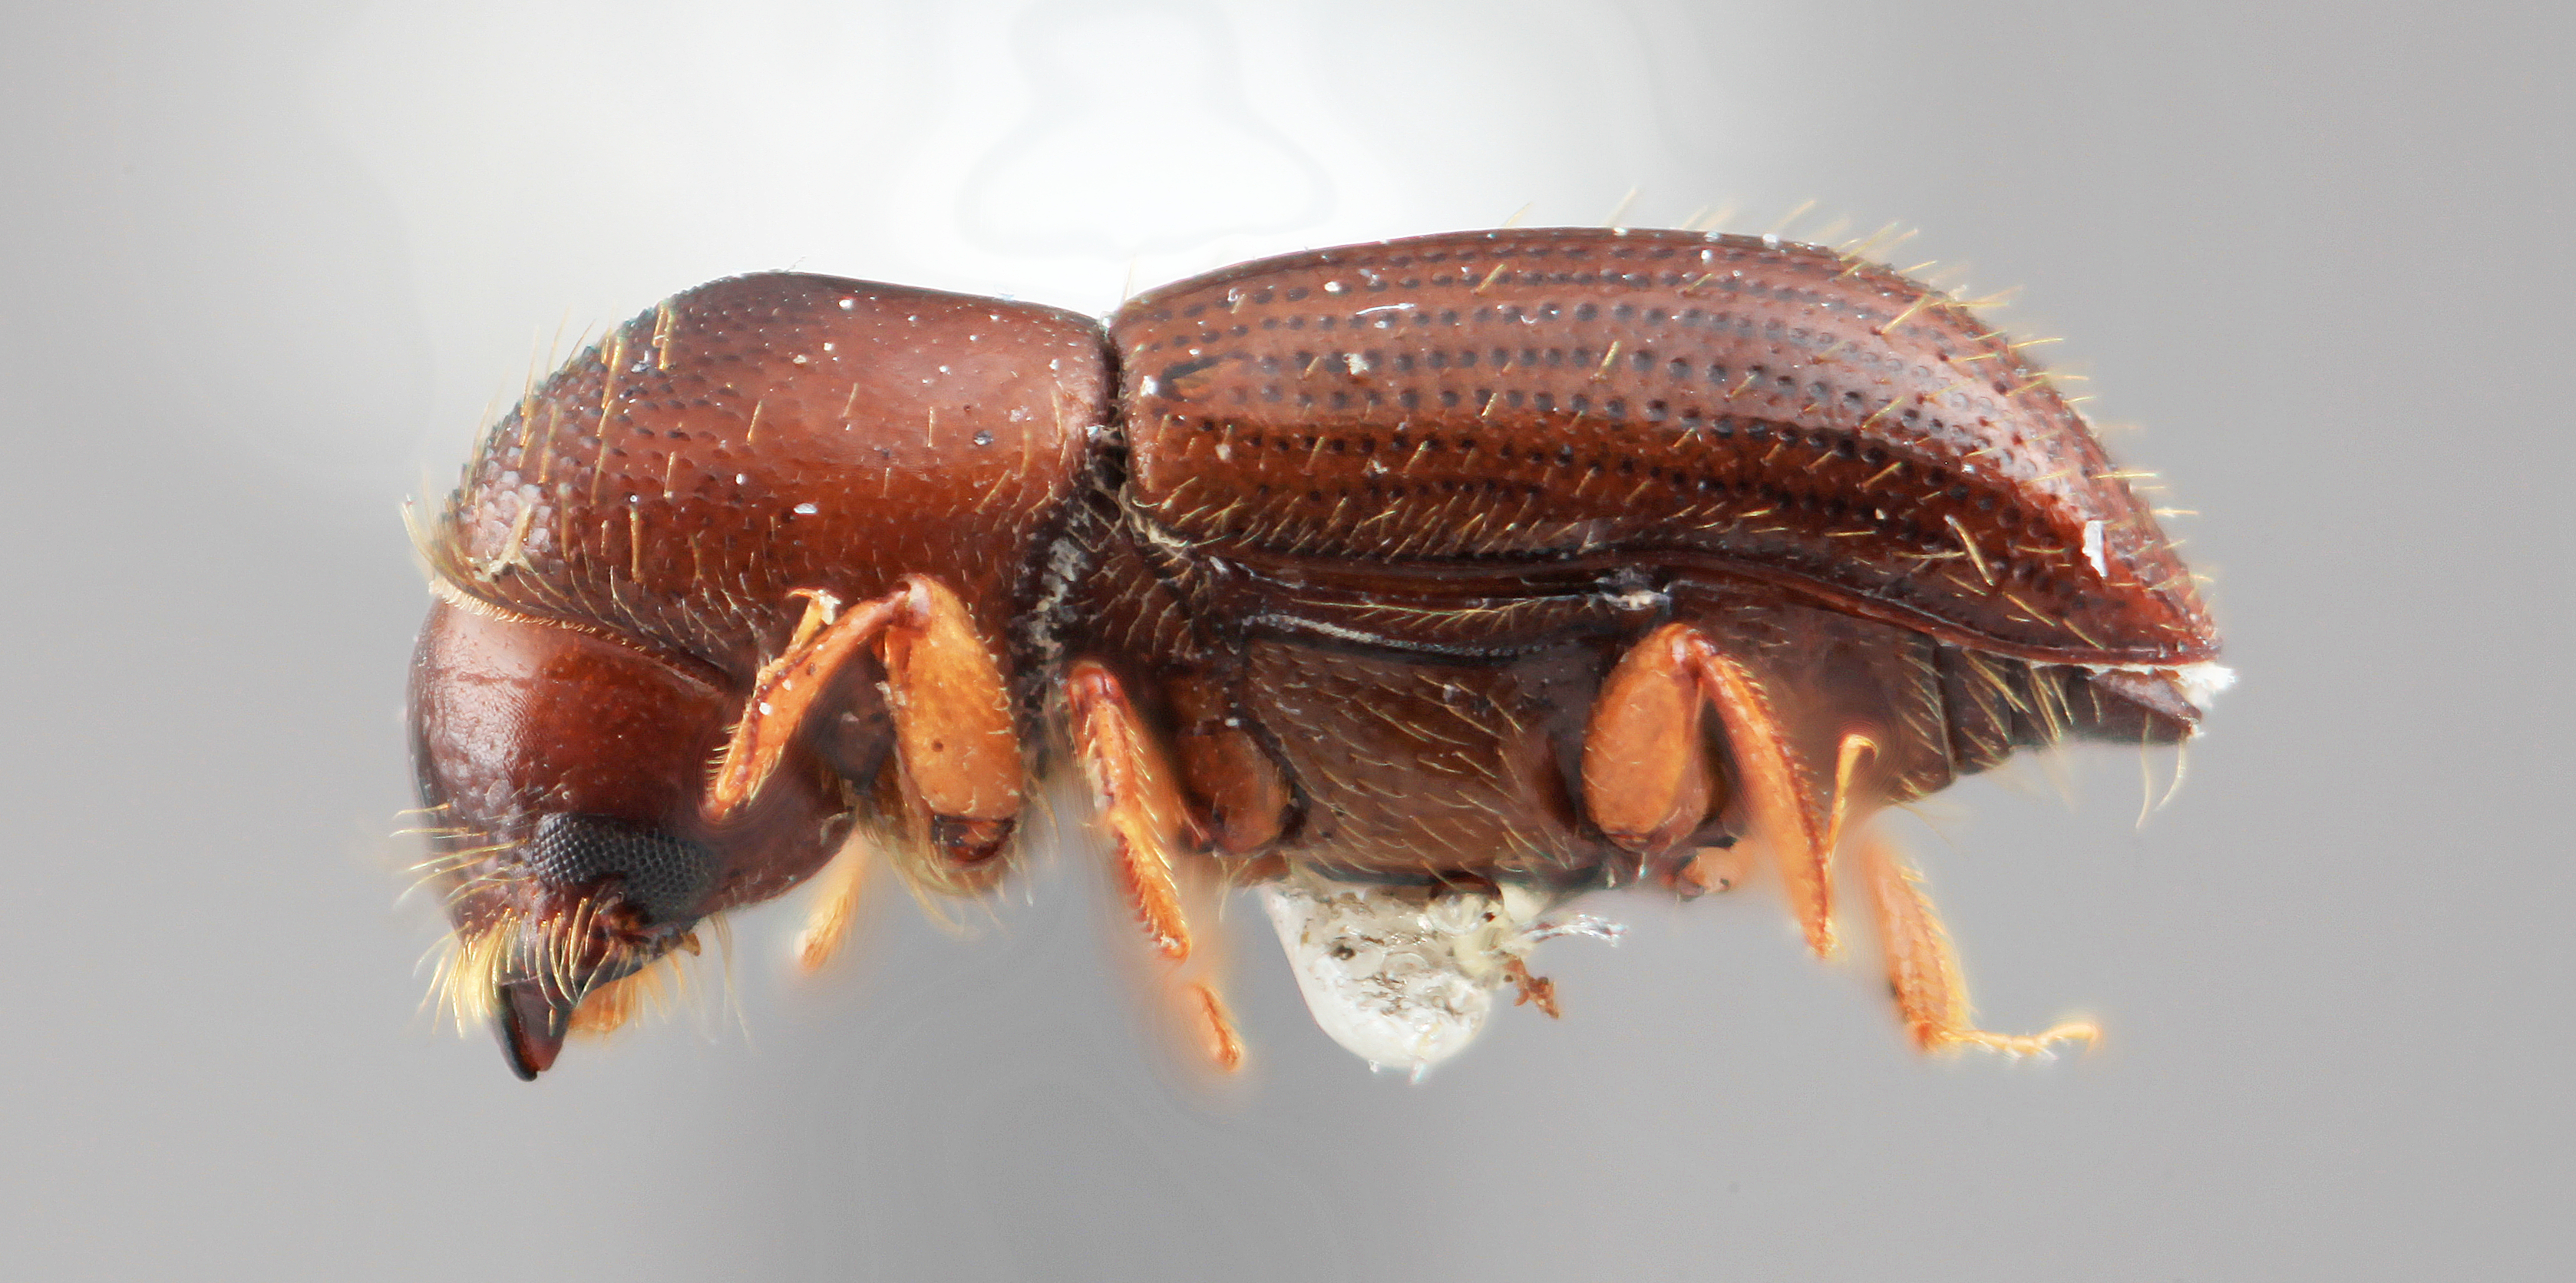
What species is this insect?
Xyleborus araguensis
